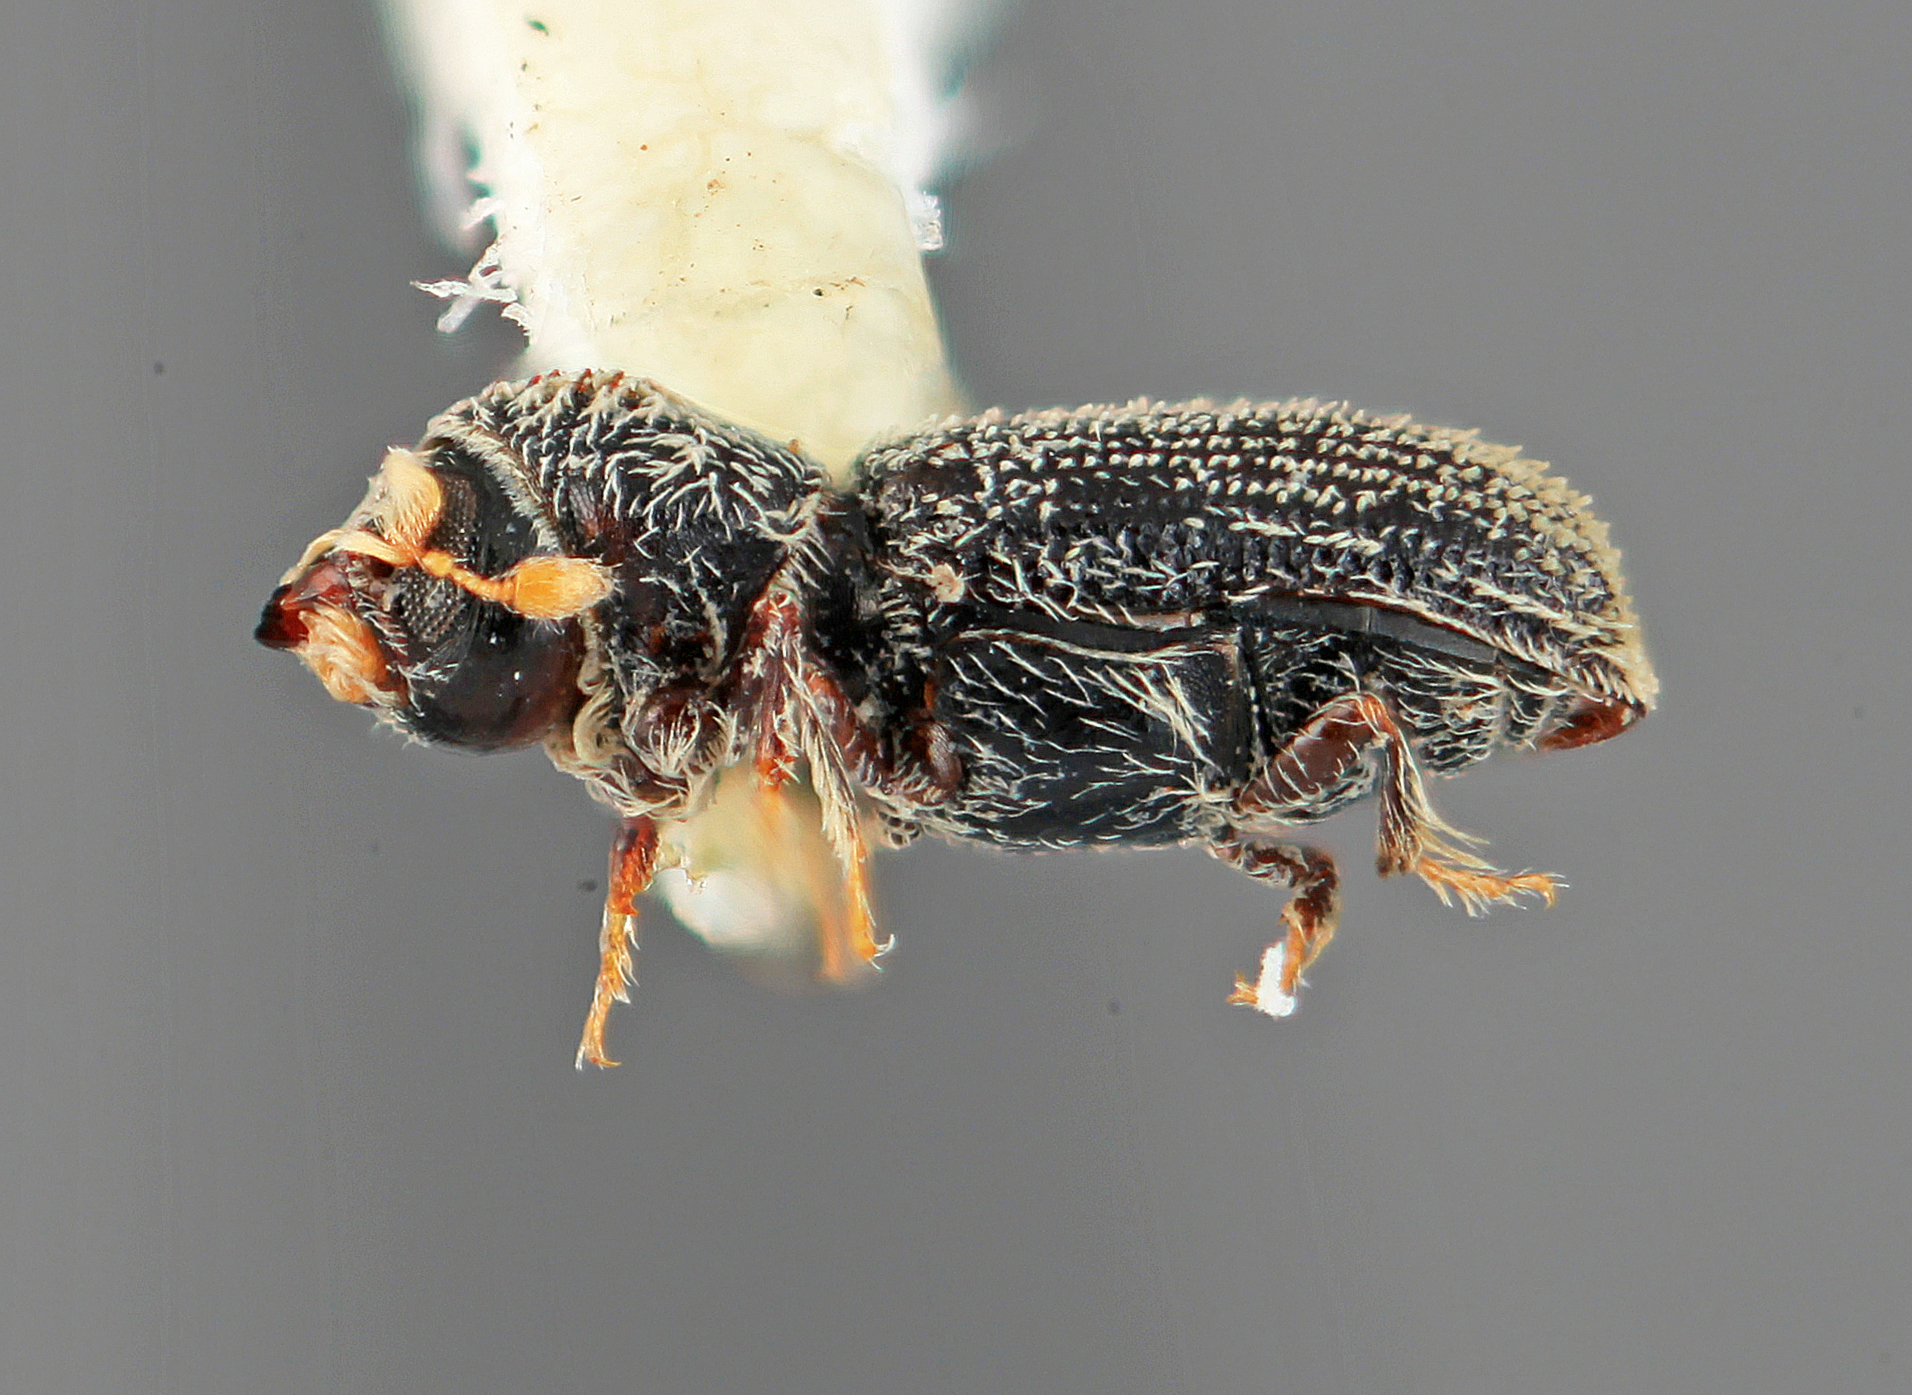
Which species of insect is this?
Pseudothysanoes securus
